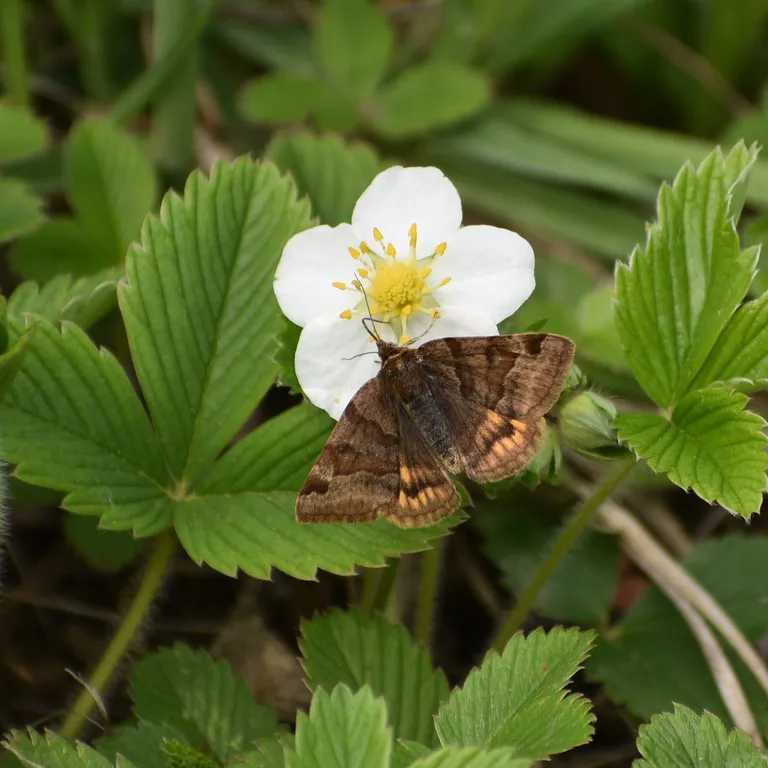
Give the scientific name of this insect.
Euclidia glyphica
